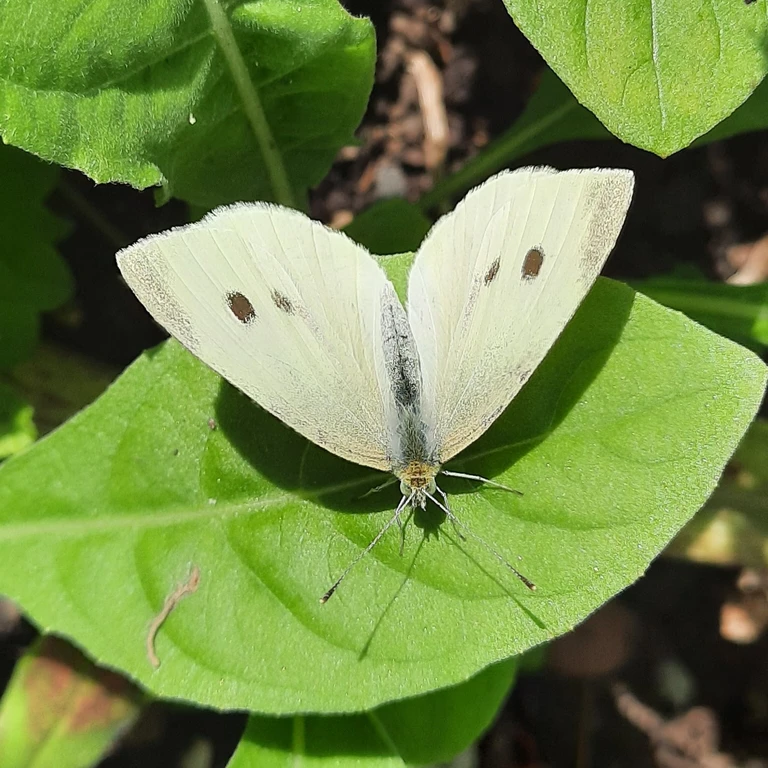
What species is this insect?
Pieris rapae
